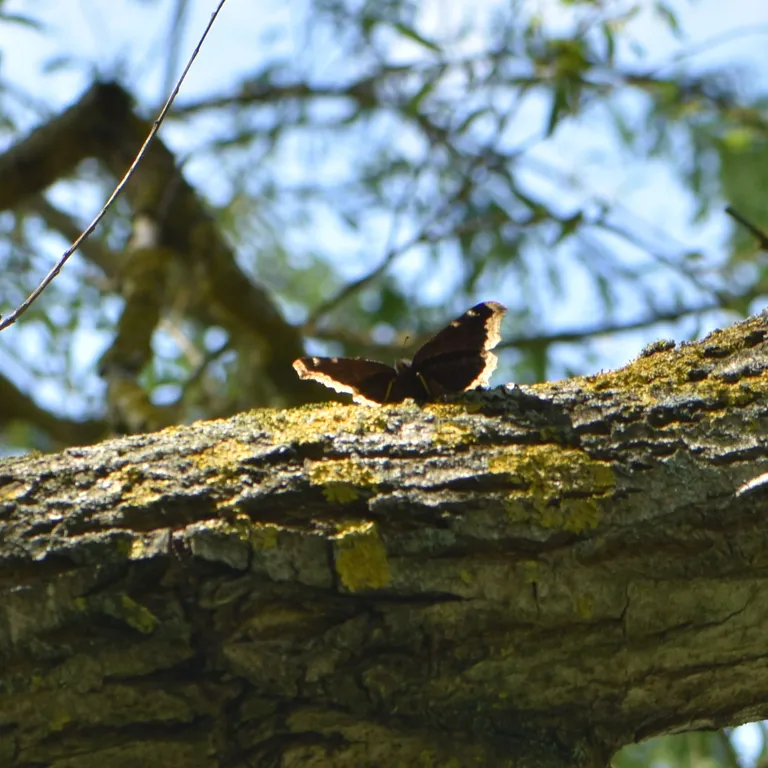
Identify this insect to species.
Nymphalis antiopa
